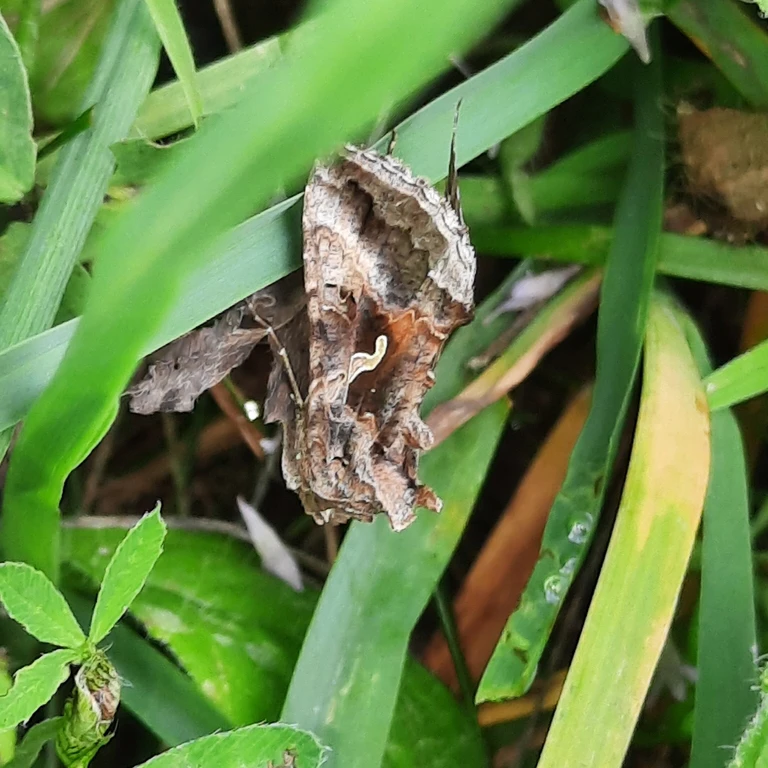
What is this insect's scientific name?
Autographa gamma
